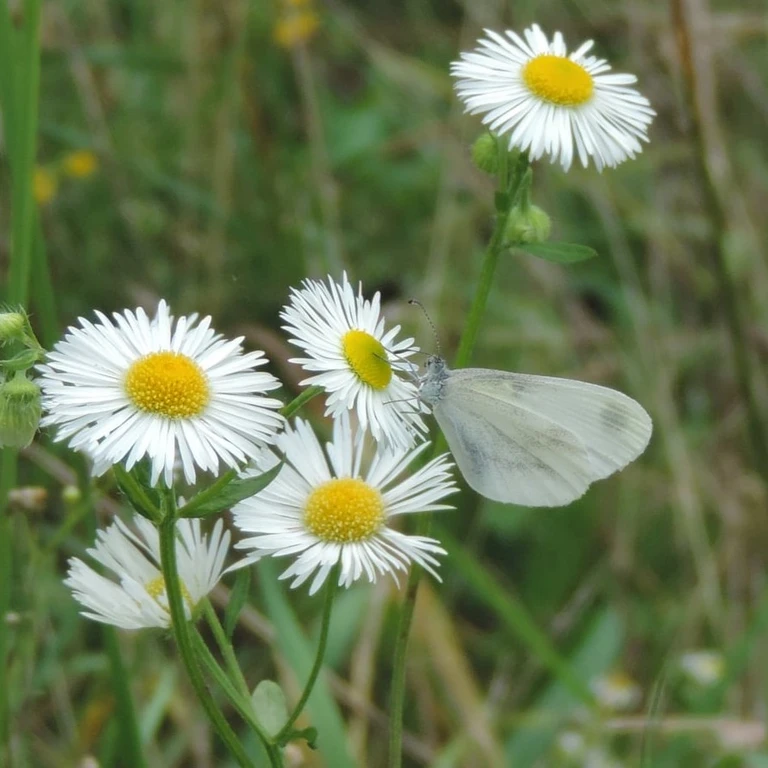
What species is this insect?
Leptidea sinapis/juvernica
